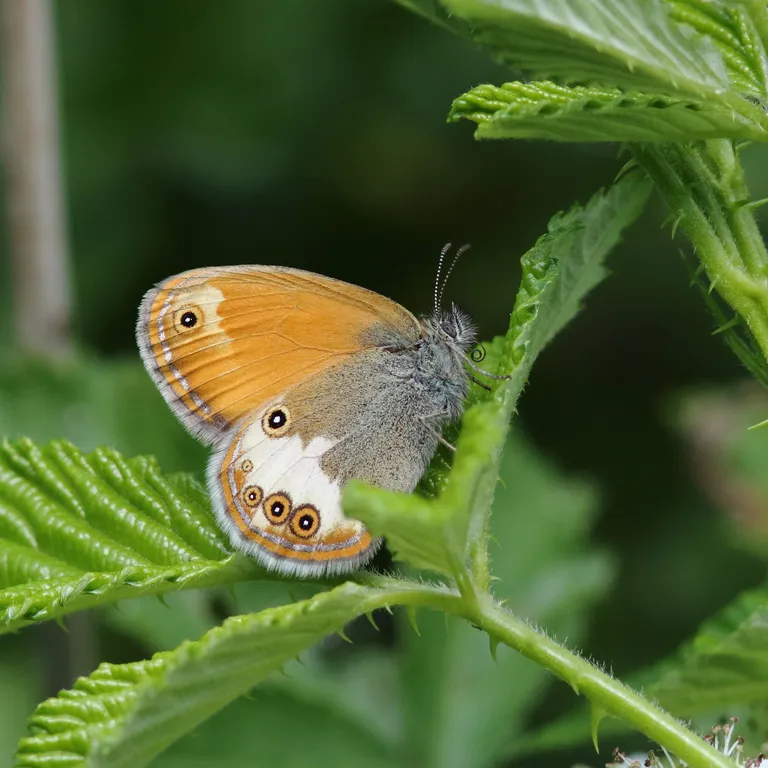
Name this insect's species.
Coenonympha arcania
